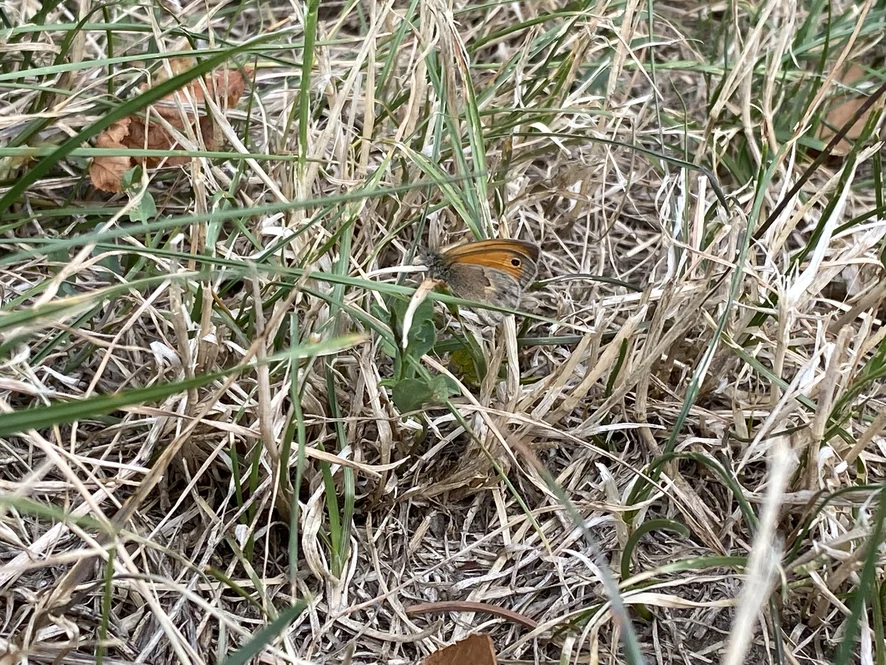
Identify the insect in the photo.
Coenonympha pamphilus
